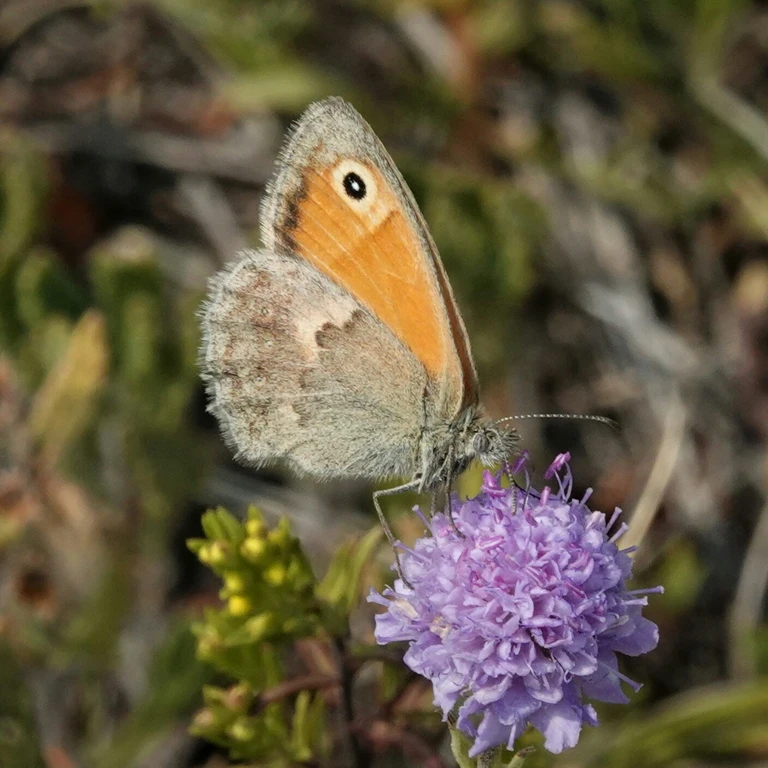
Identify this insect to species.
Coenonympha pamphilus
